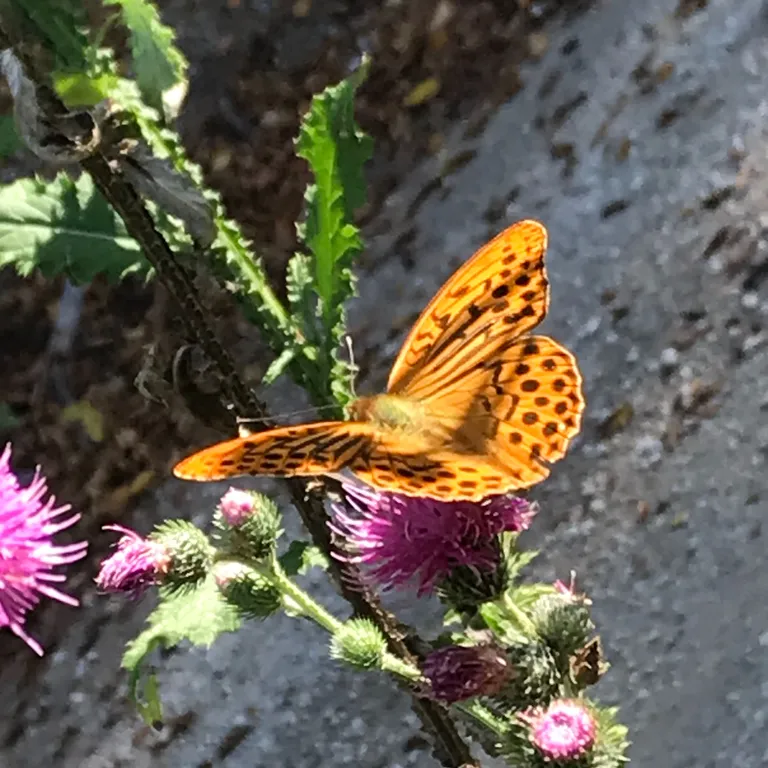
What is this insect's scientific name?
Argynnis paphia
